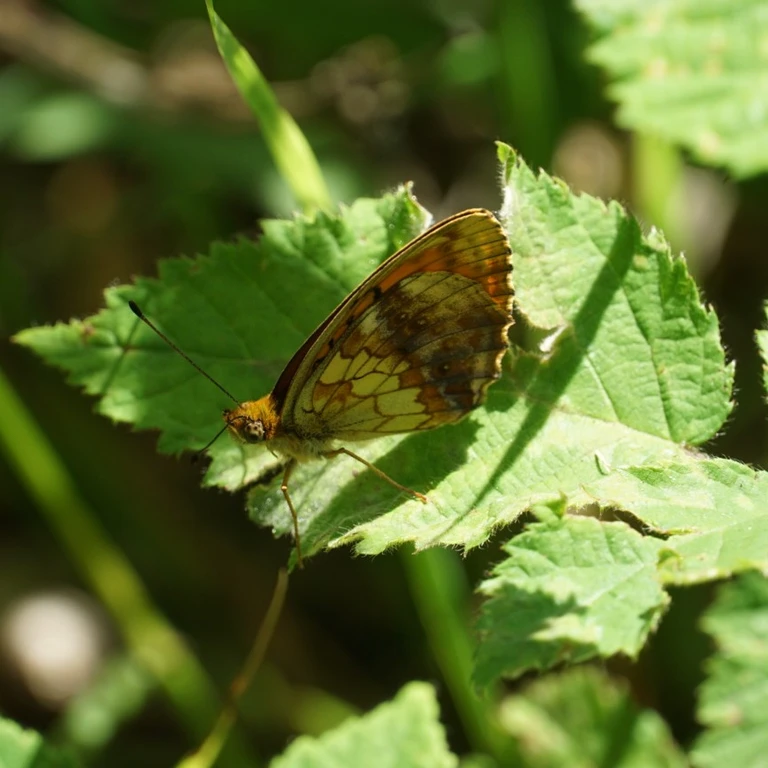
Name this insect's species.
Brenthis daphne
